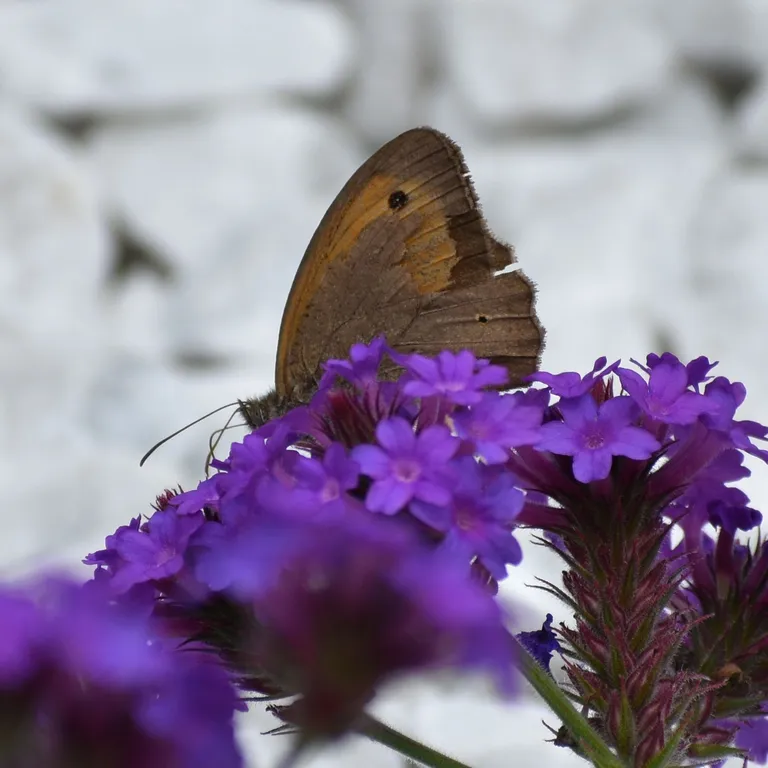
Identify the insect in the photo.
Maniola jurtina
